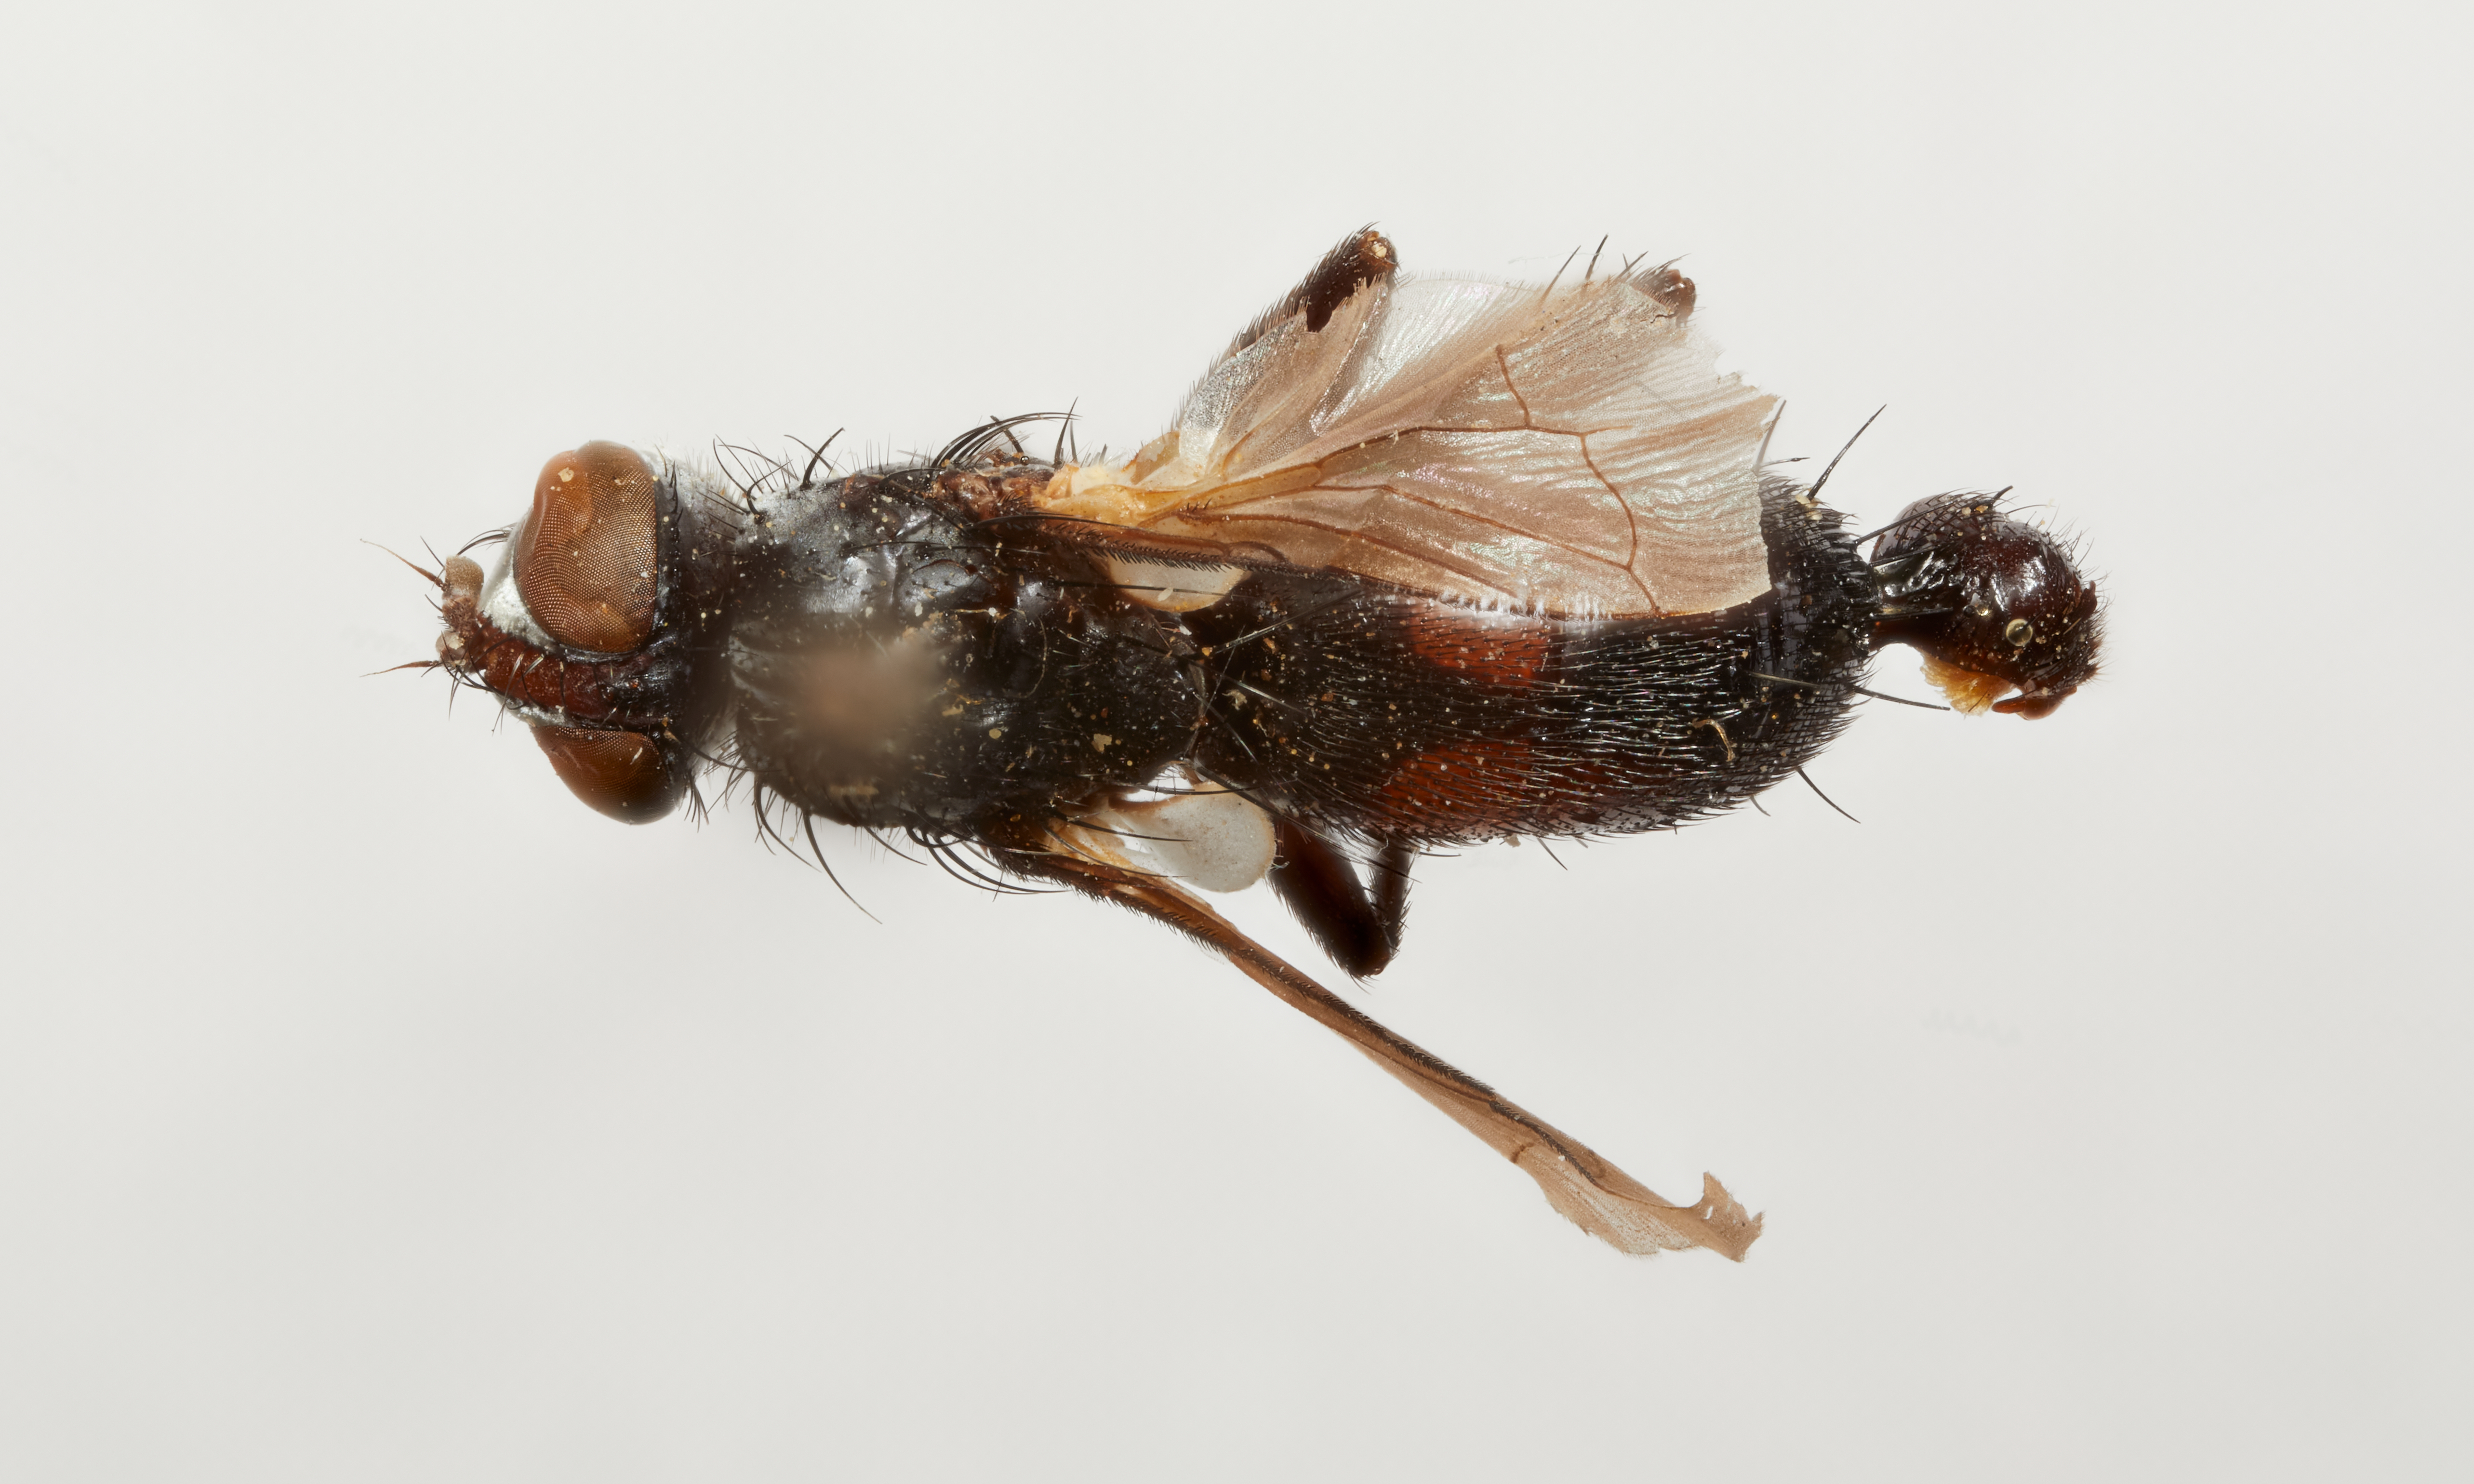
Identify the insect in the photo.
Cylindromyia alticola
